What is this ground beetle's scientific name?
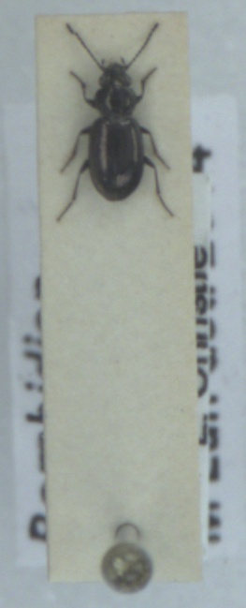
Bembidion nigricorne
